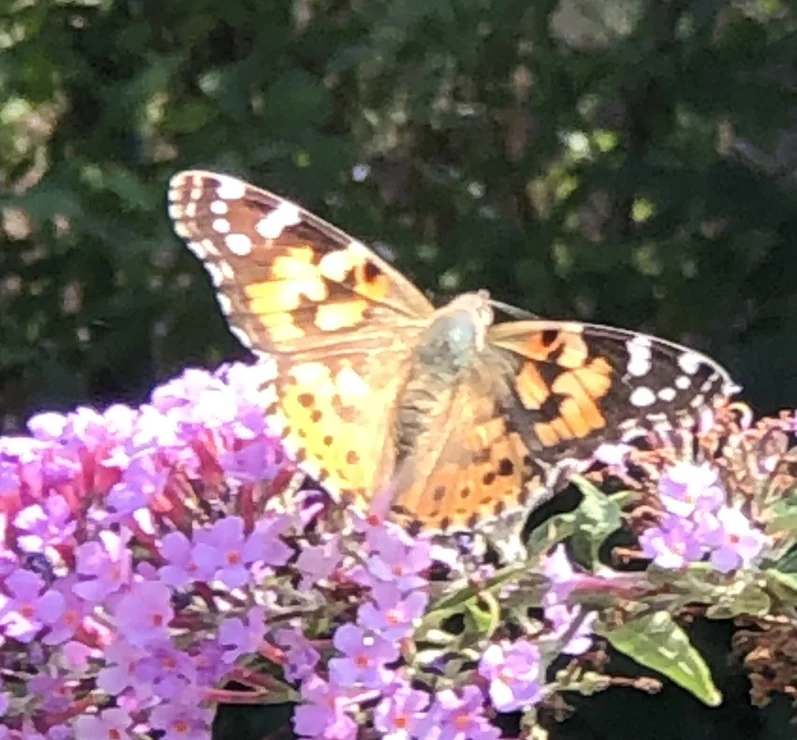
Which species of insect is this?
Vanessa cardui
